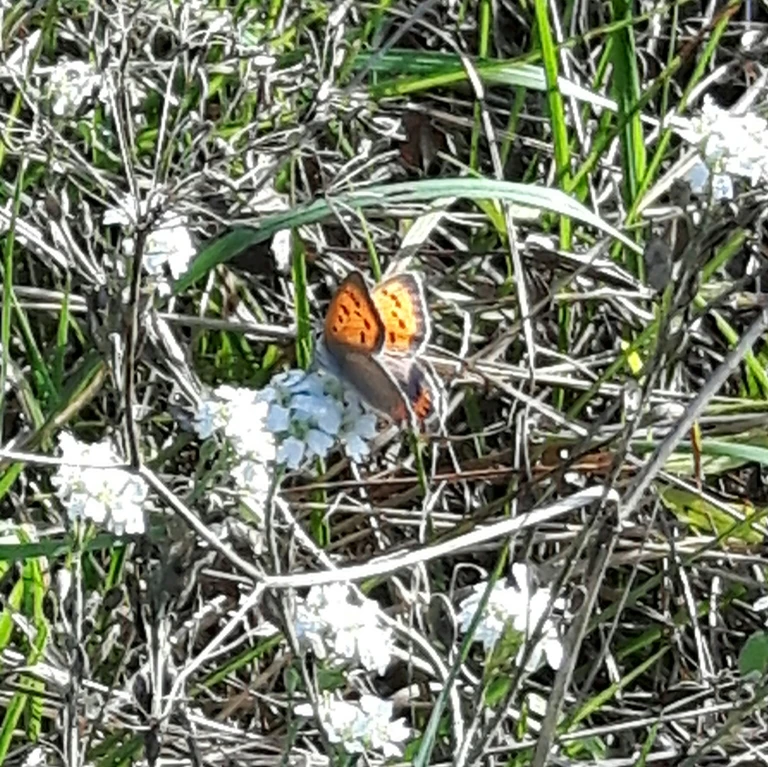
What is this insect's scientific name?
Lycaena phlaeas
